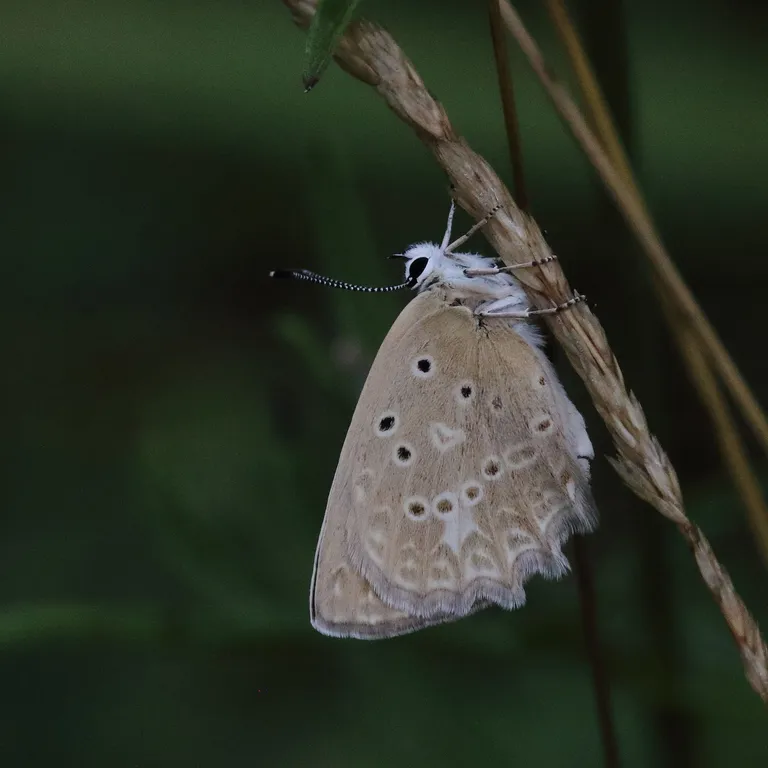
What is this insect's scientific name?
Polyommatus daphnis
